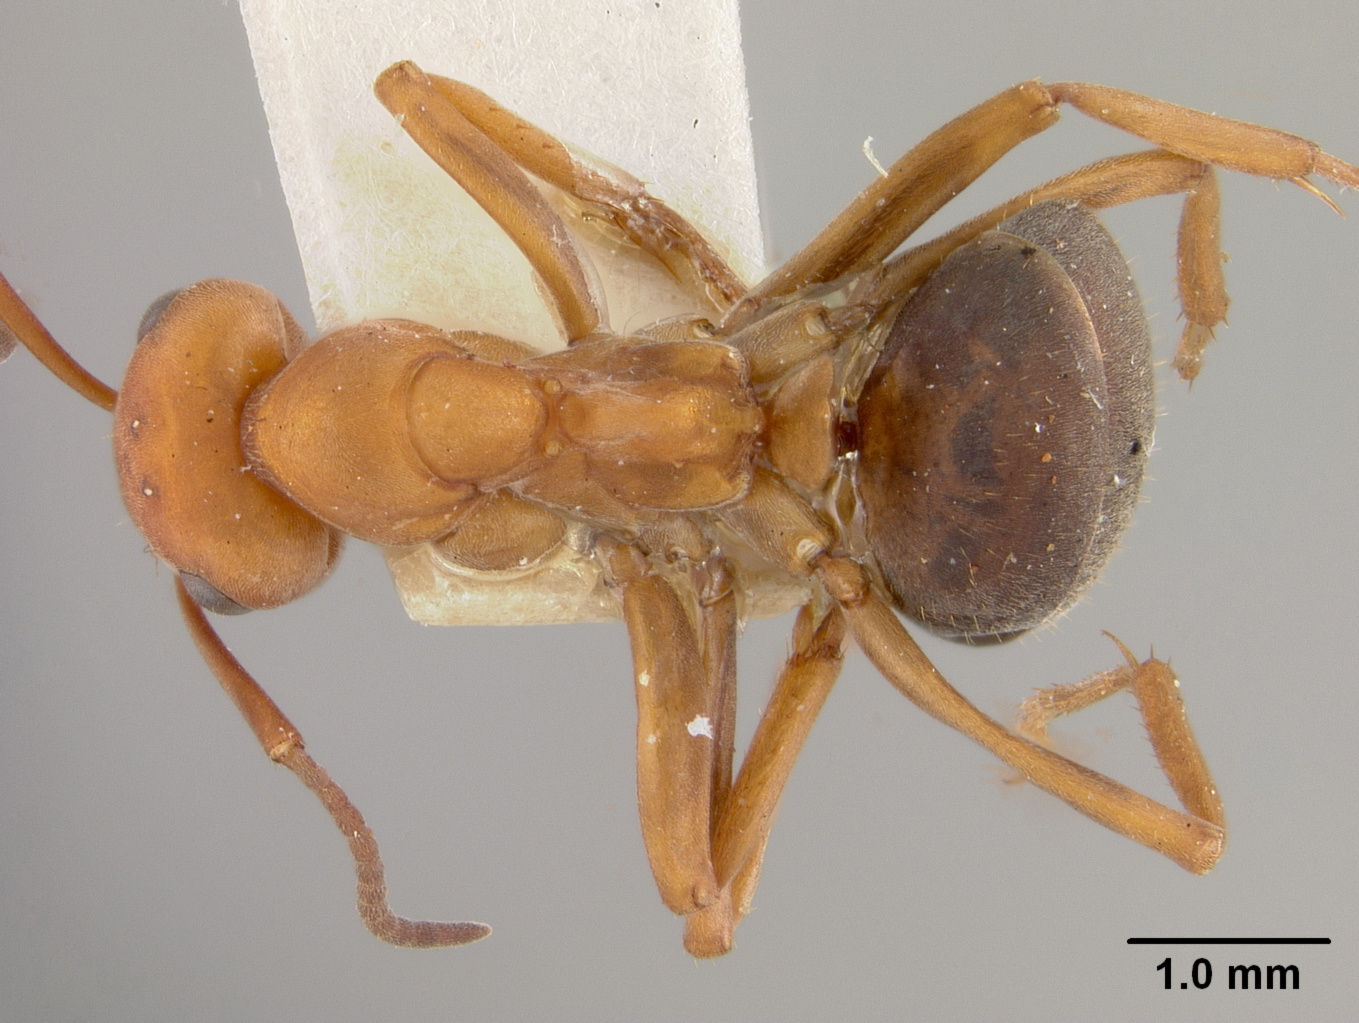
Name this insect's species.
Formica truncicola
